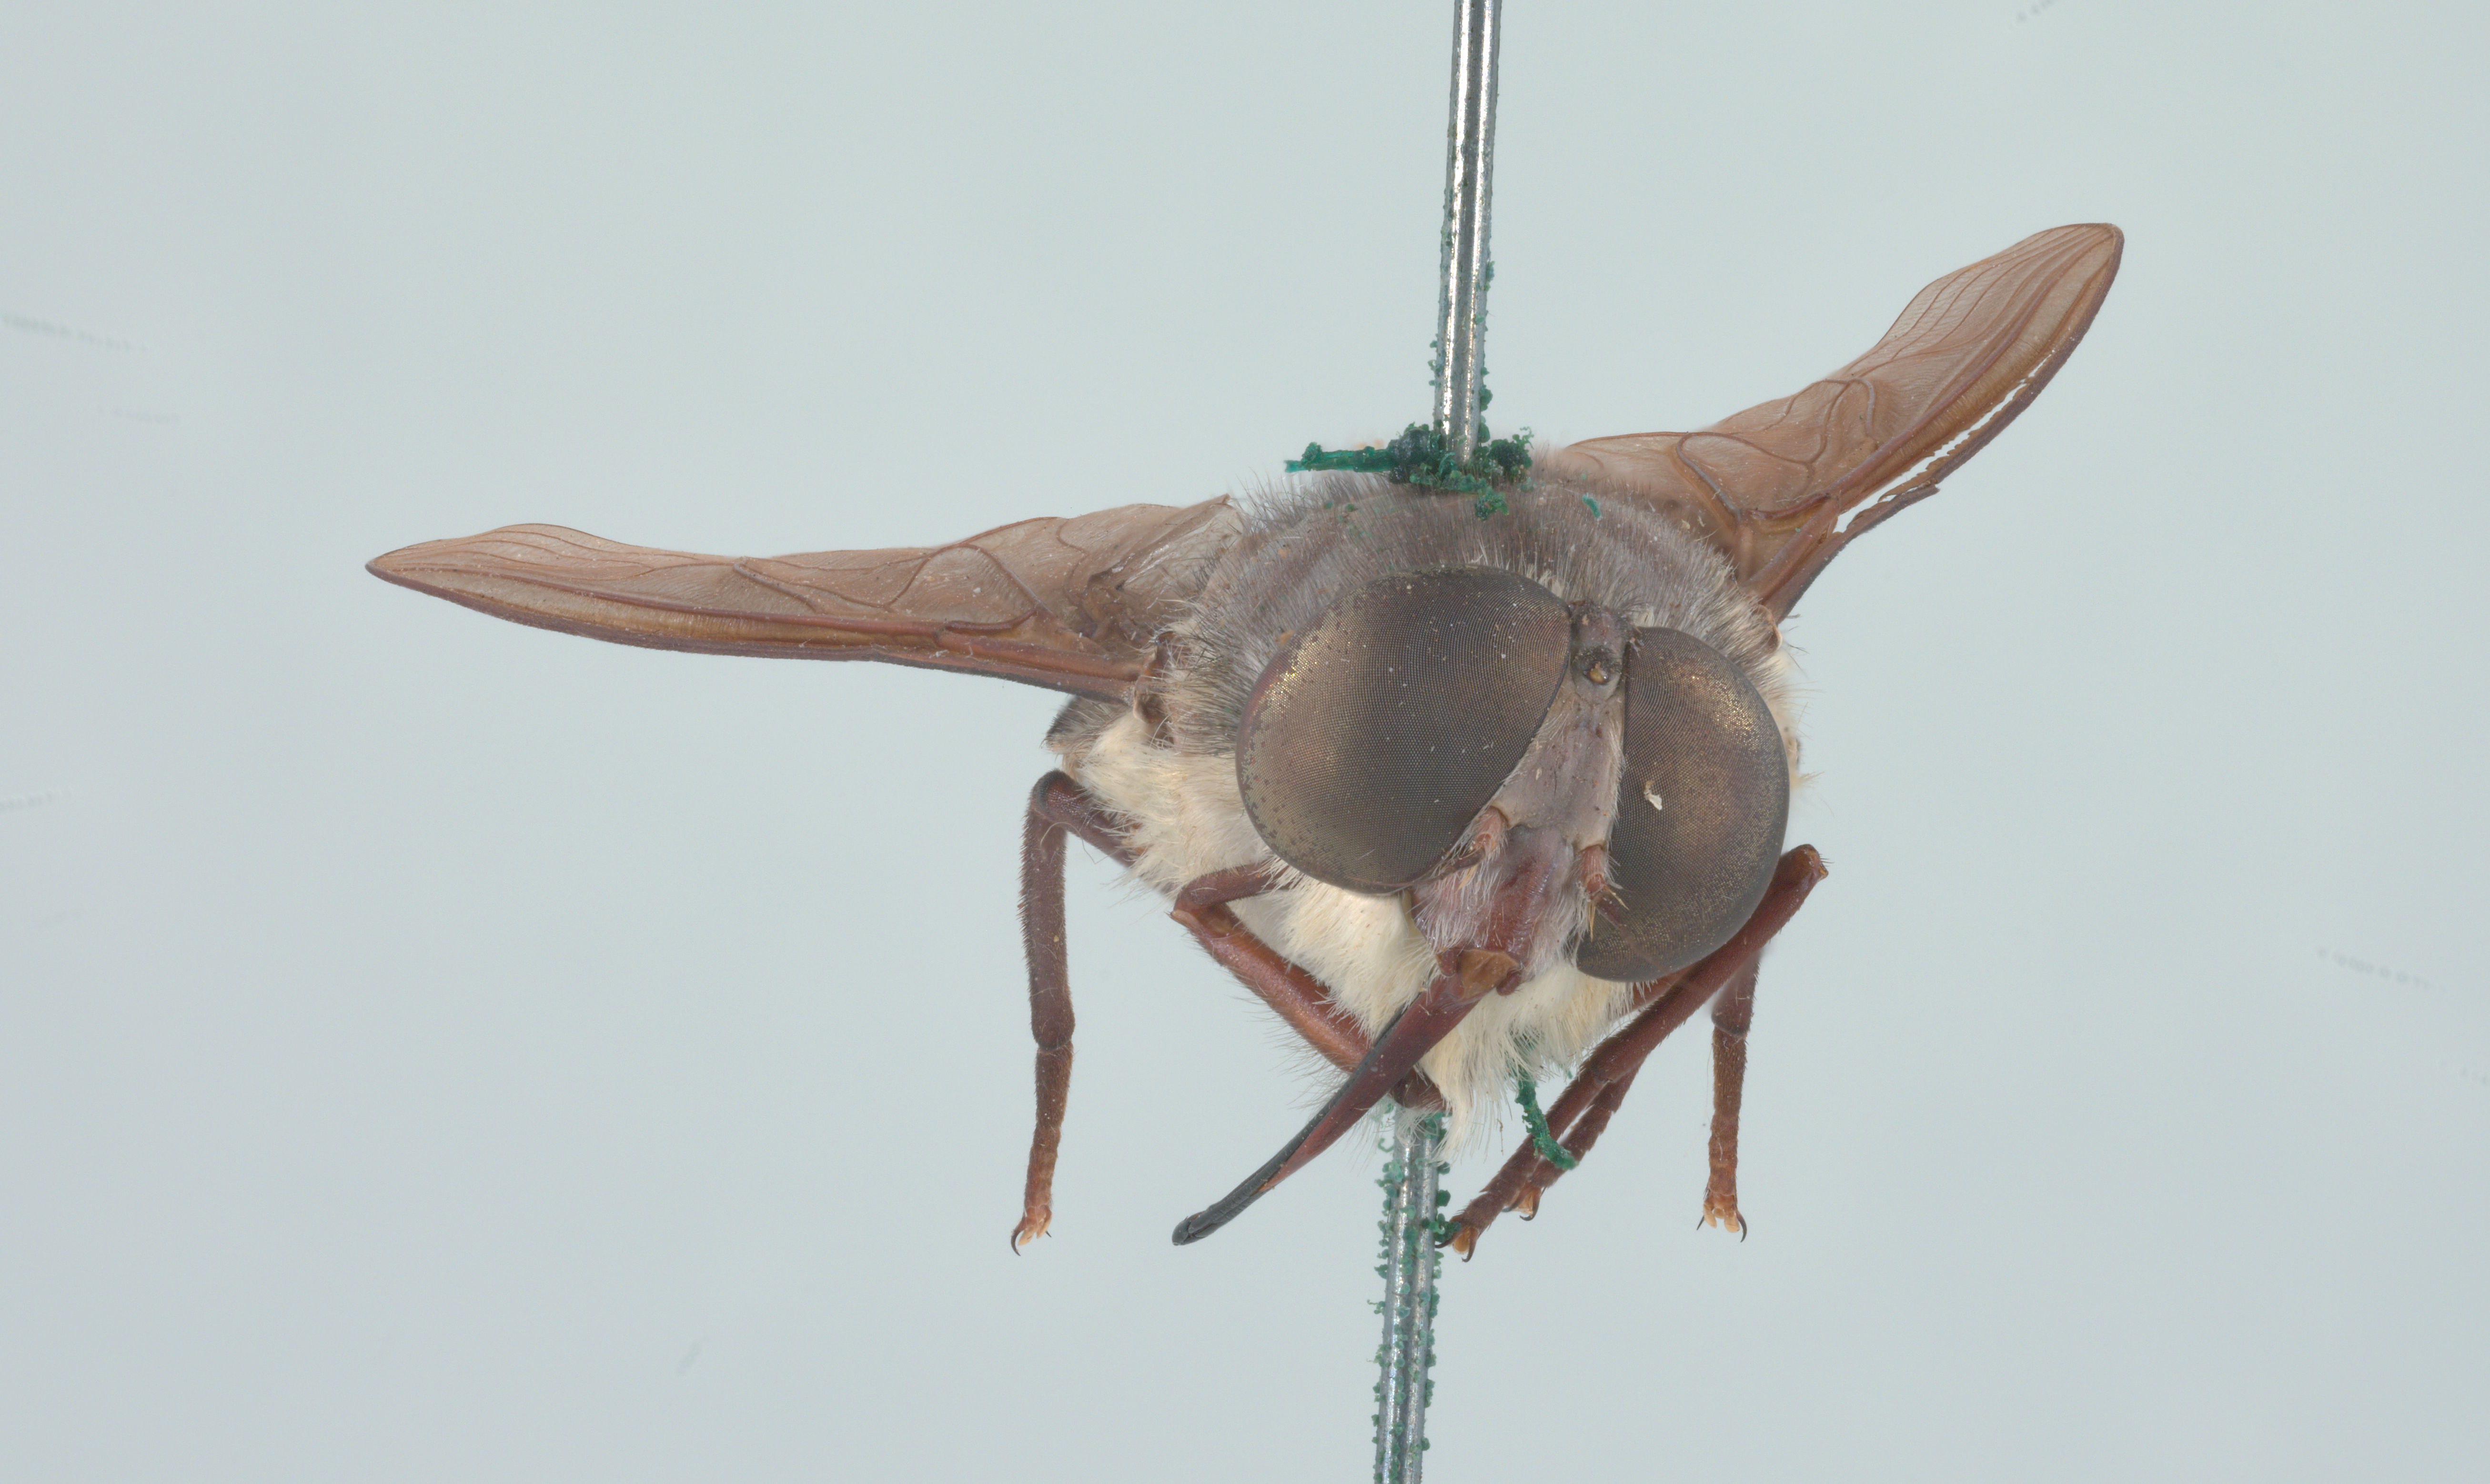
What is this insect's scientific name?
Prosoeca rhodesiensis
